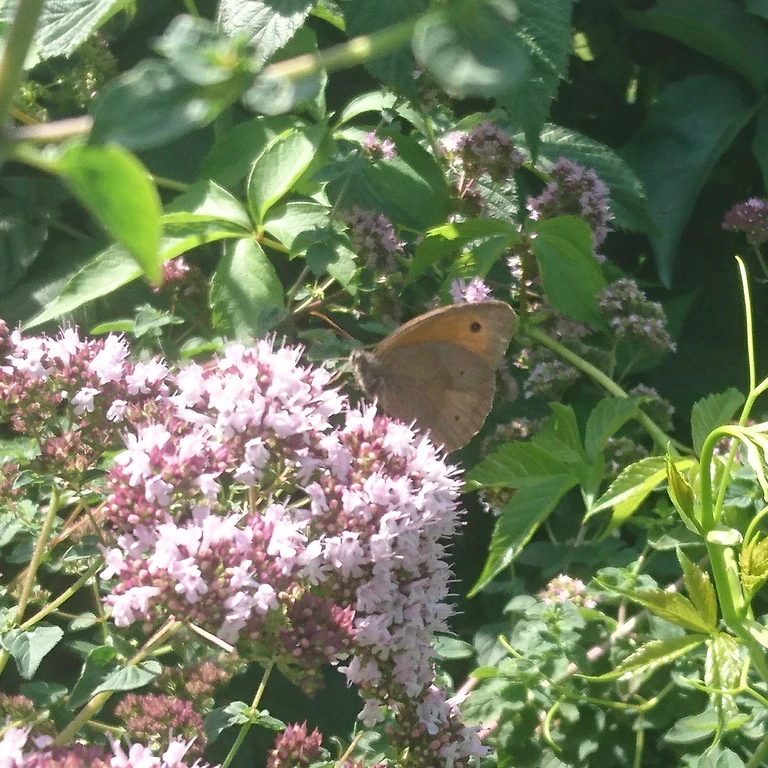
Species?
Maniola jurtina
